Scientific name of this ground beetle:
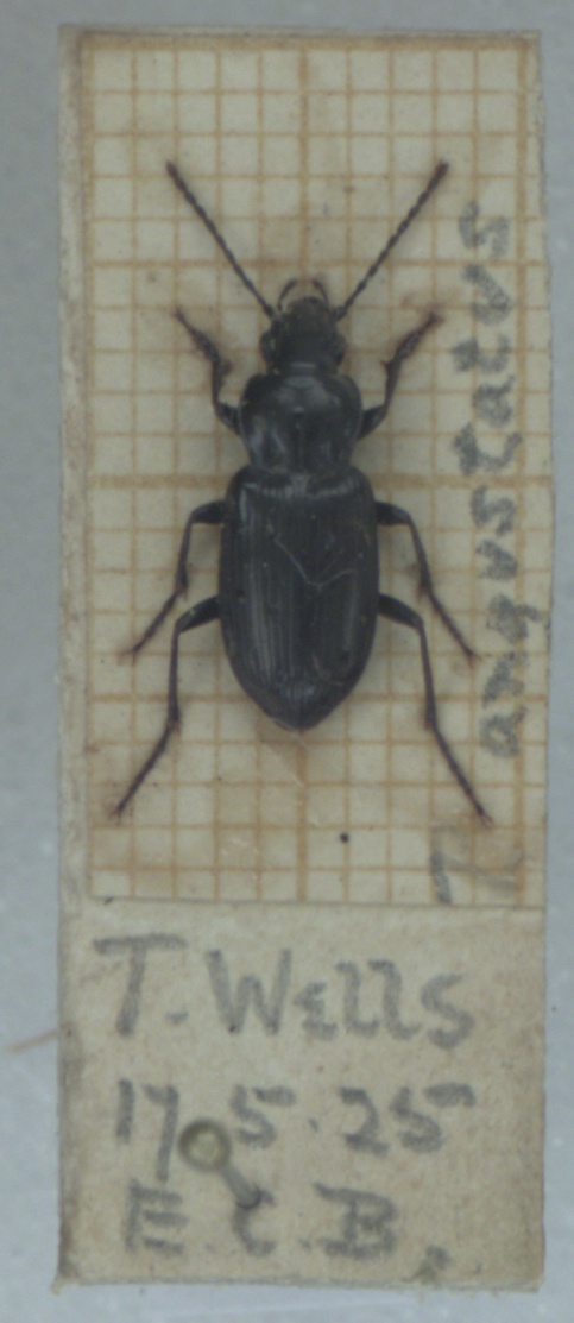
Pterostichus quadrifoveolatus
